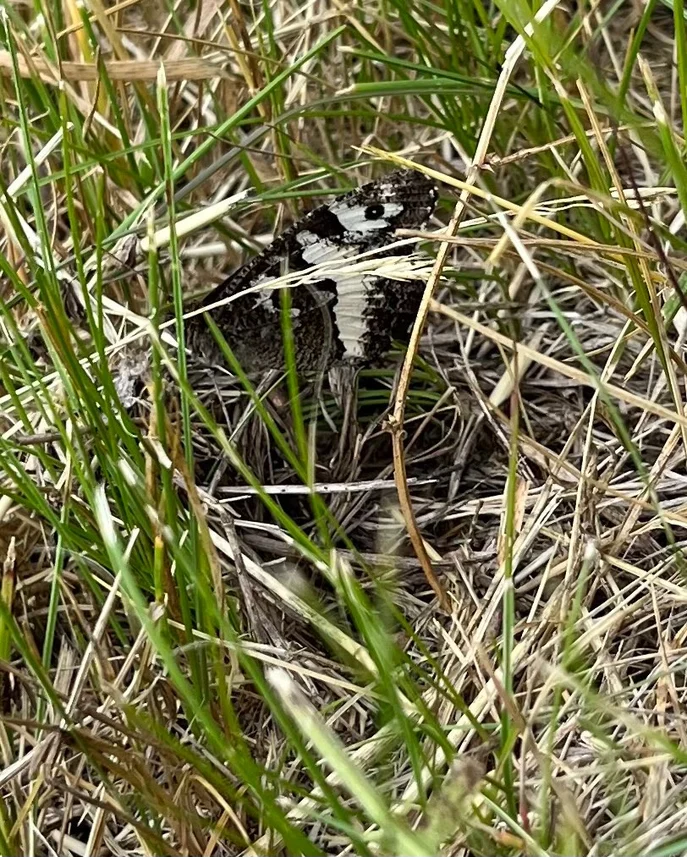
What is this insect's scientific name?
Brintesia circe
